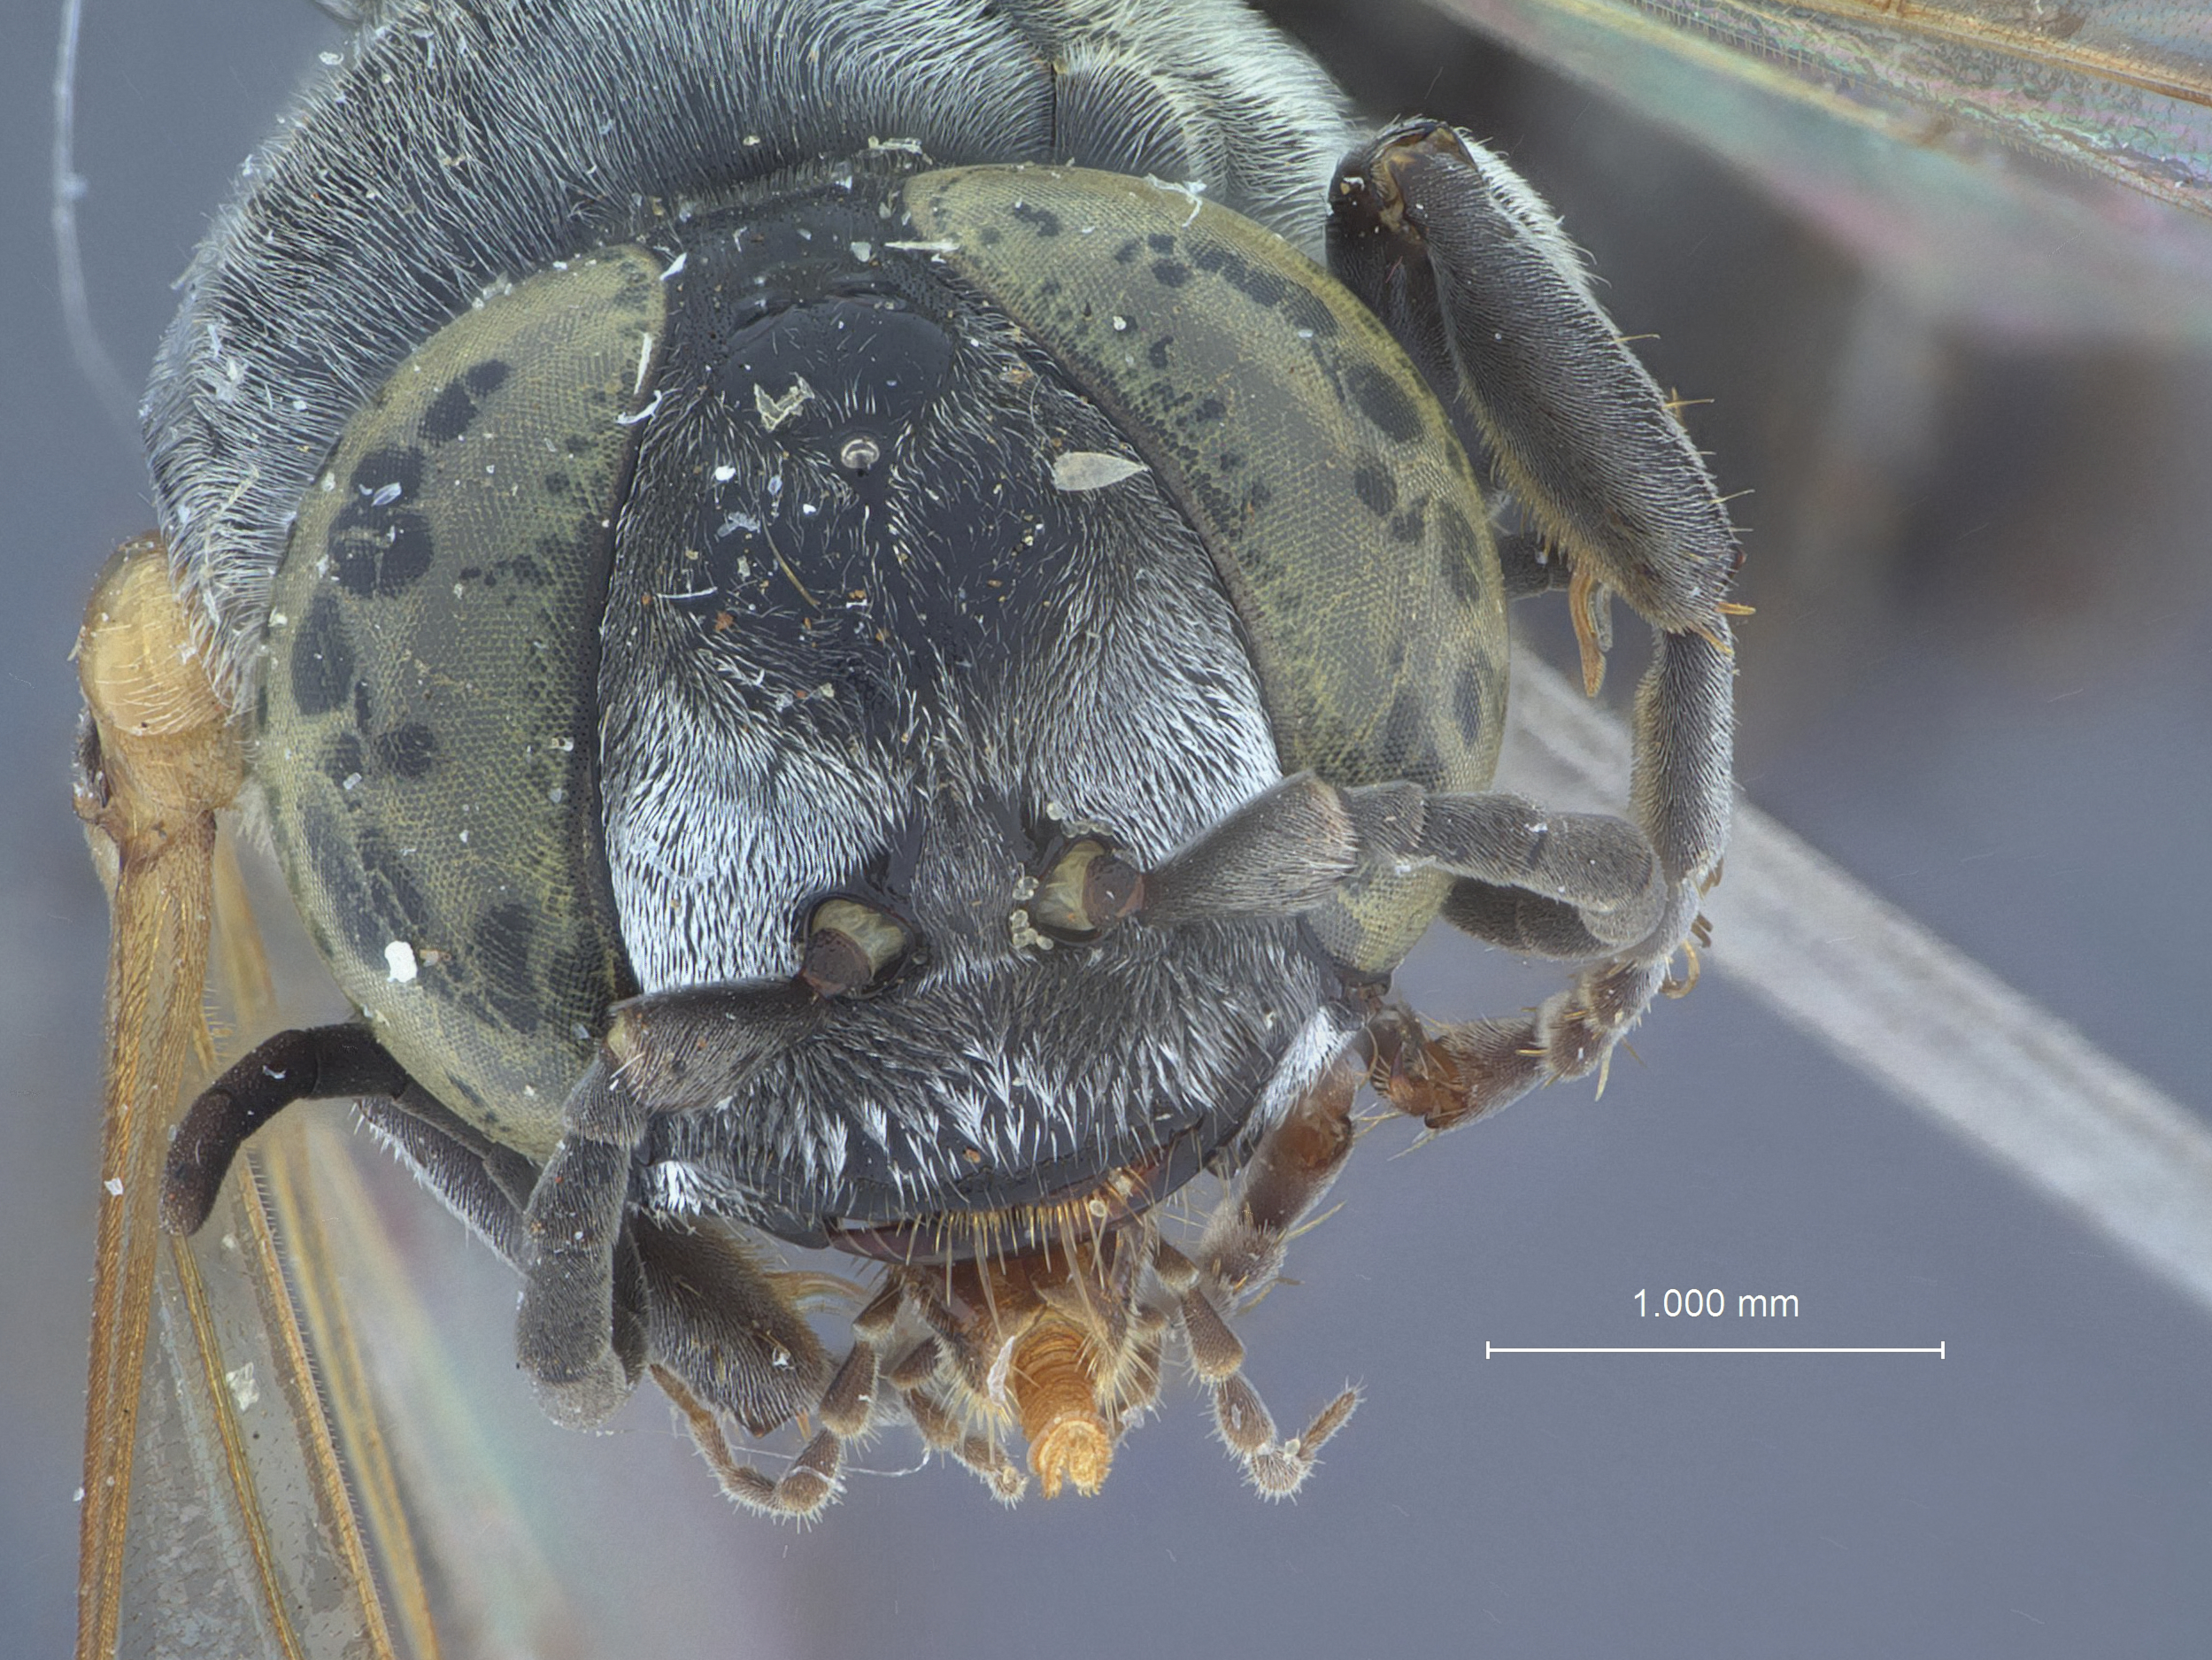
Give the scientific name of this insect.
Tachysphex gryllivorus
